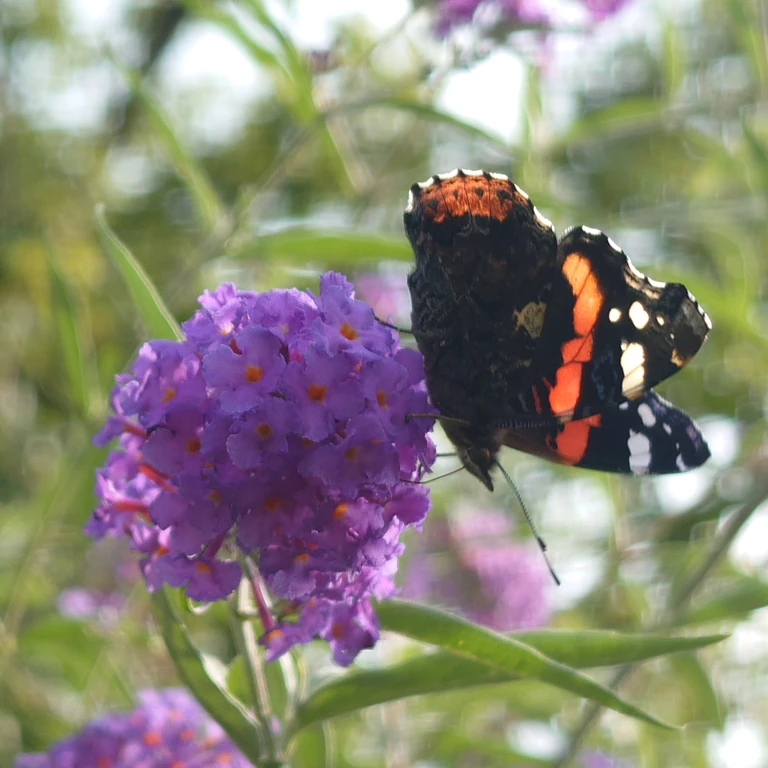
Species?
Vanessa atalanta
